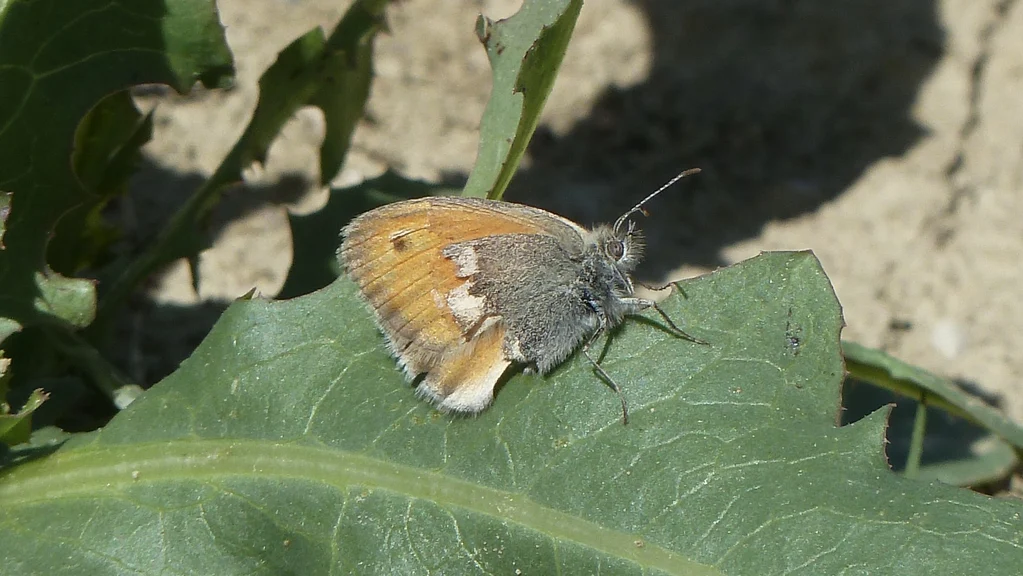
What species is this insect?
Coenonympha pamphilus
